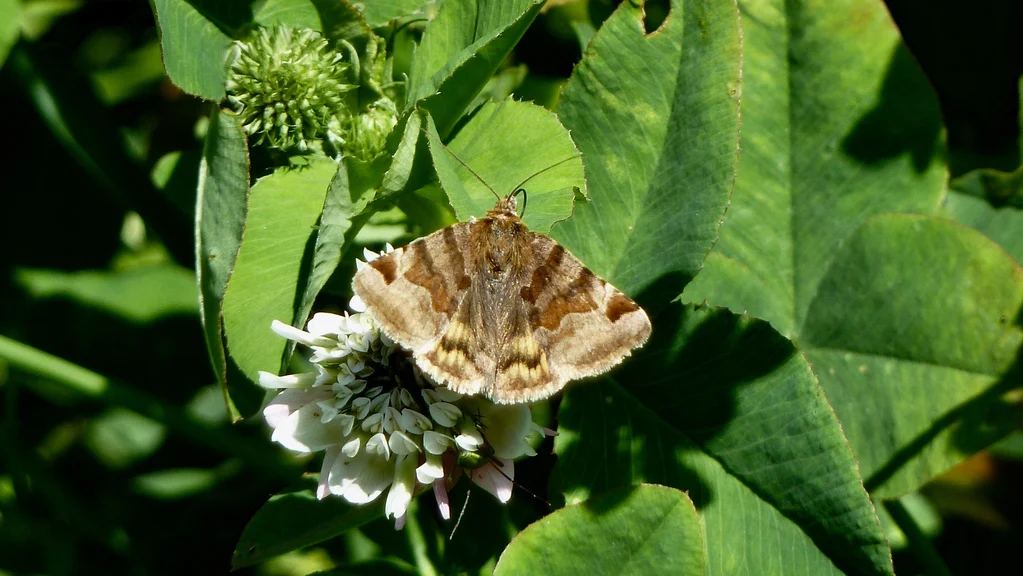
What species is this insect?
Euclidia glyphica
